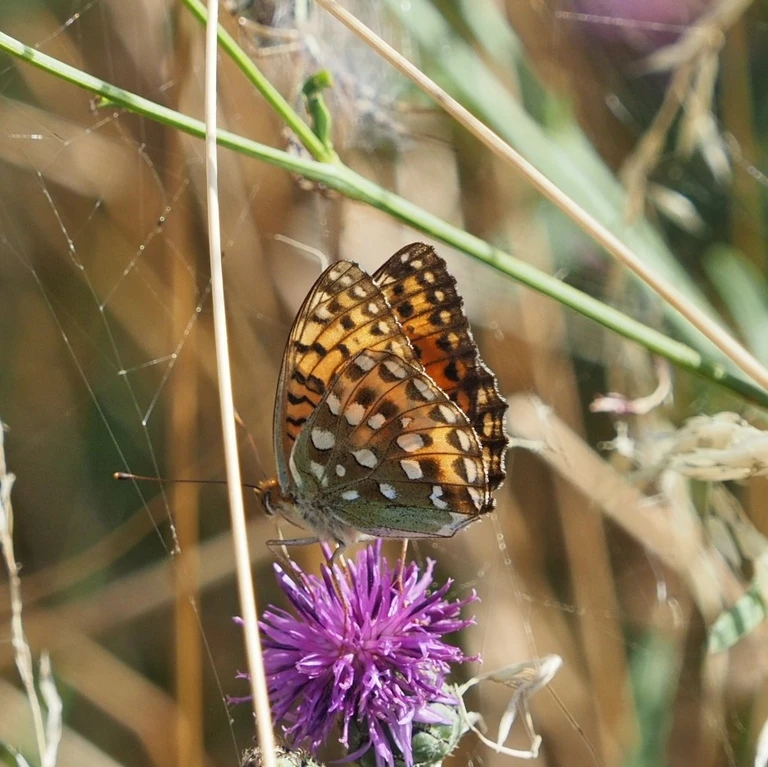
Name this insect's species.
Speyeria aglaja
